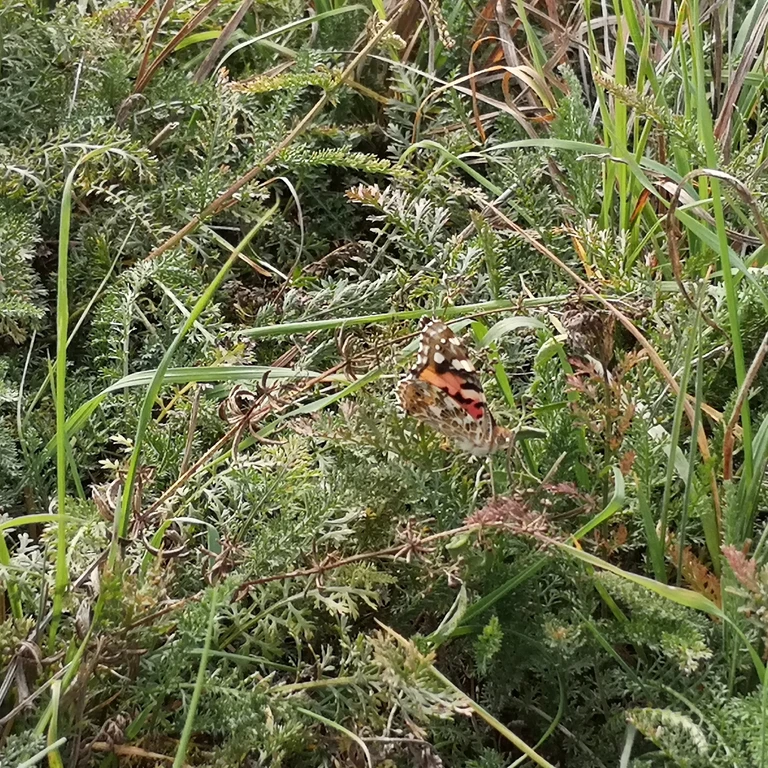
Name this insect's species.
Vanessa cardui
